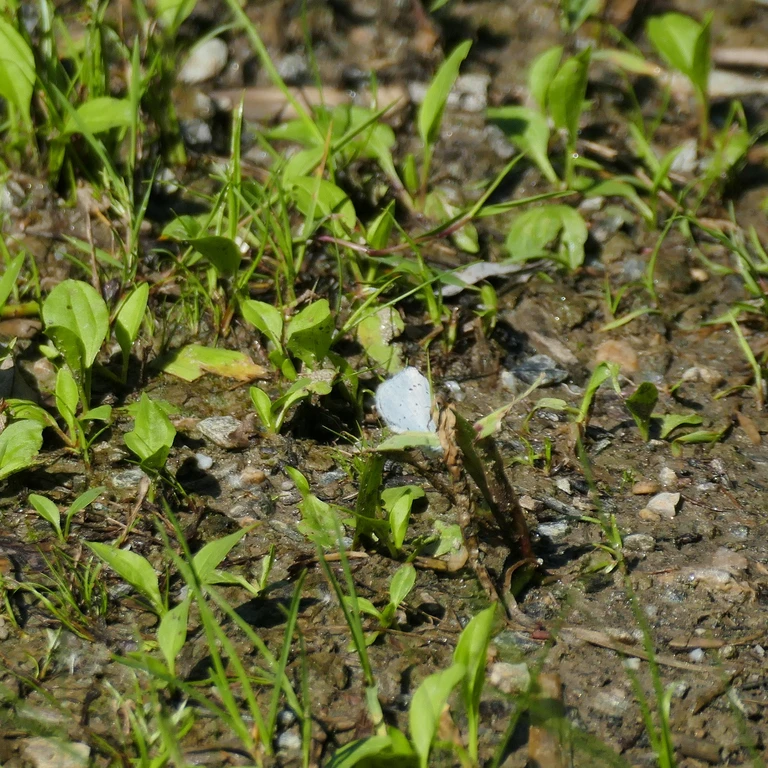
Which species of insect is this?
Celastrina argiolus
